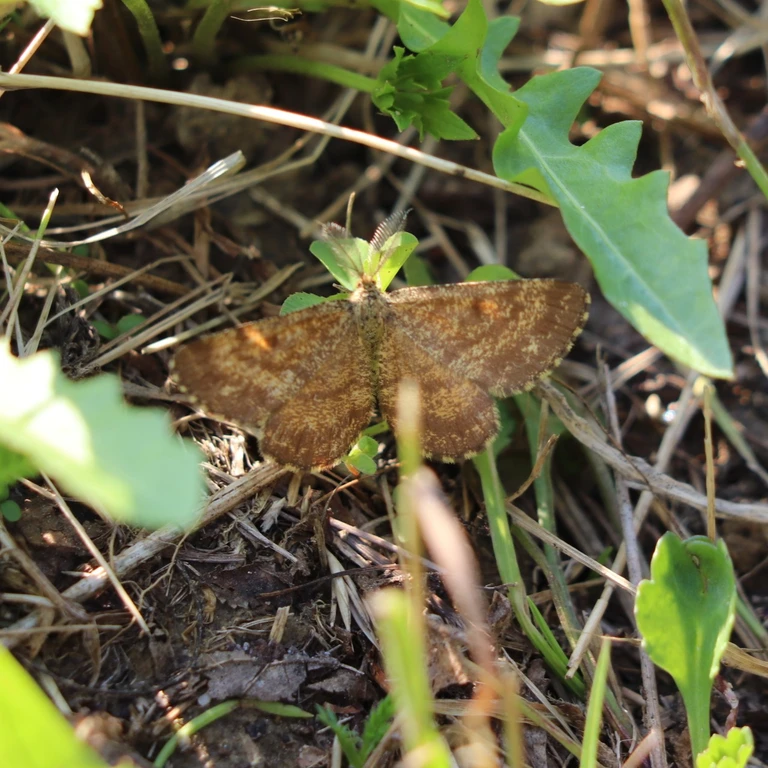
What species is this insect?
Ematurga atomaria
